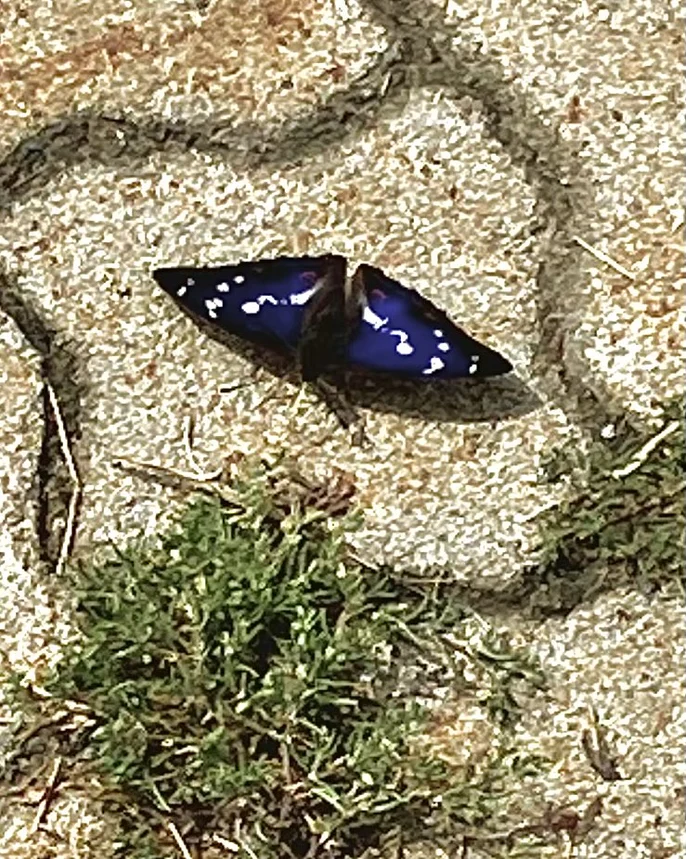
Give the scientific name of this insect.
Apatura iris
